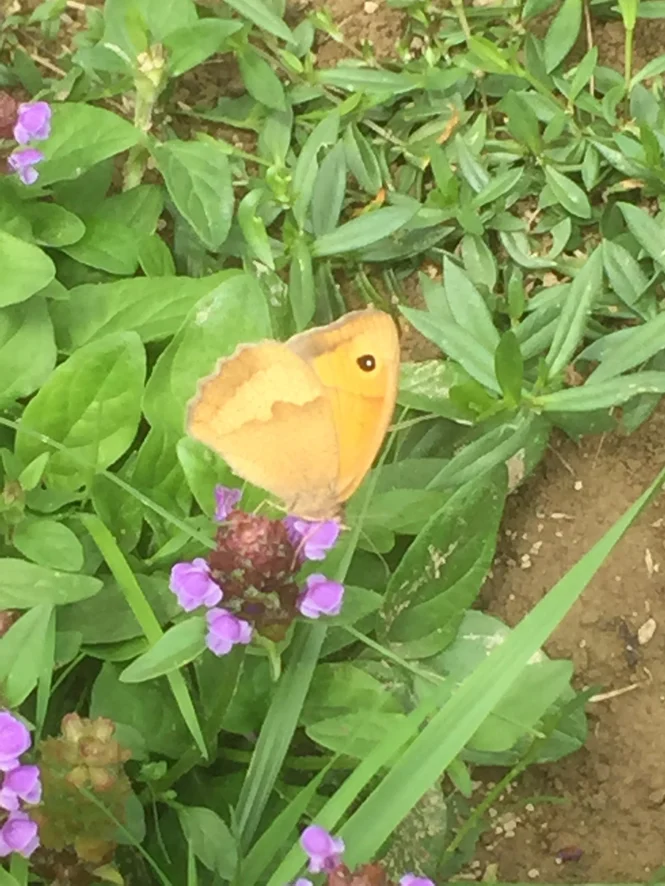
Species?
Maniola jurtina
